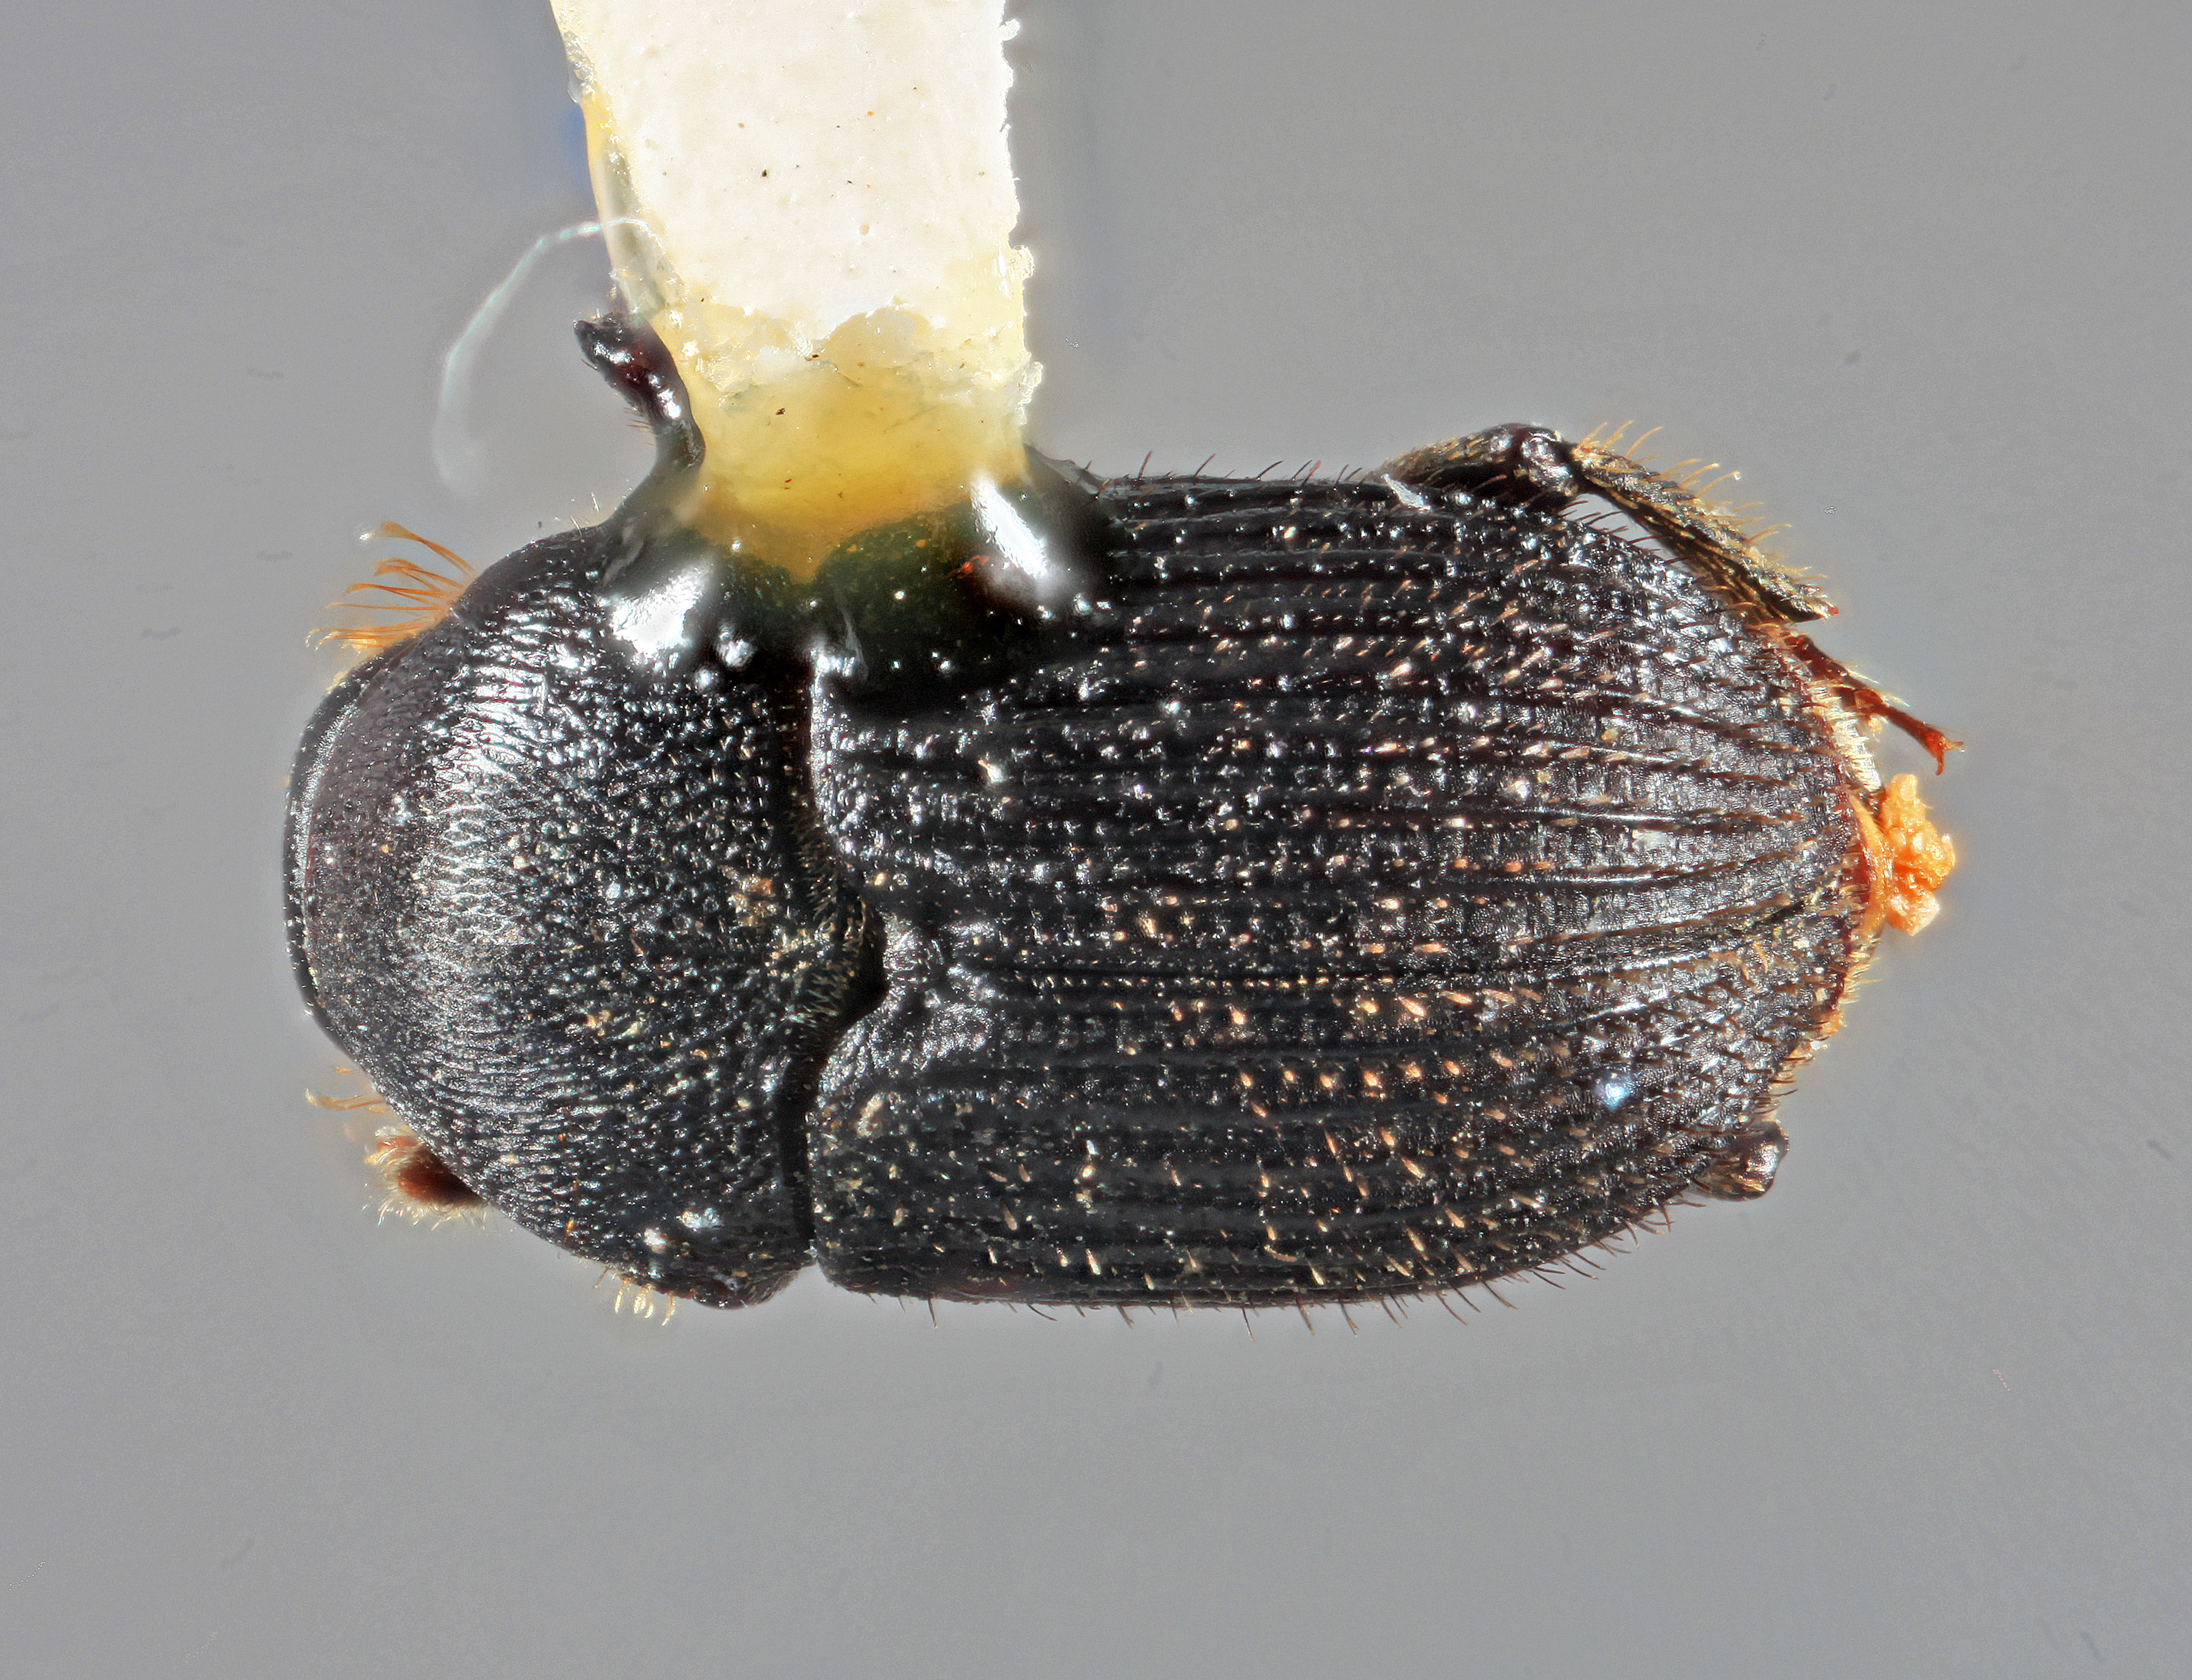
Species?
Bothrosternus definitus
